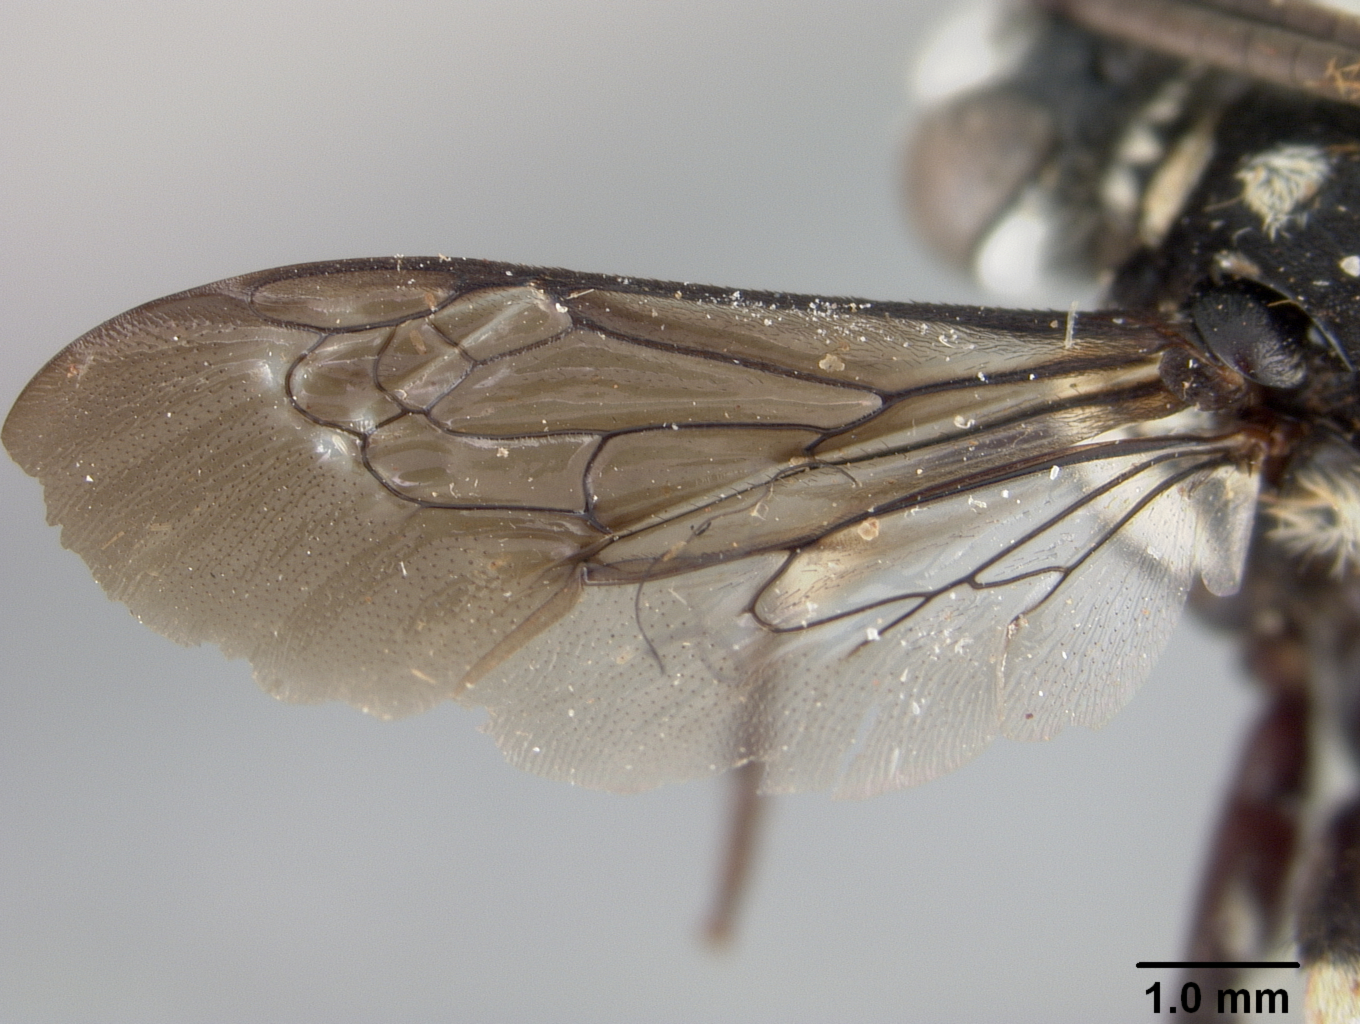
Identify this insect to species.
Crocisa reductula
